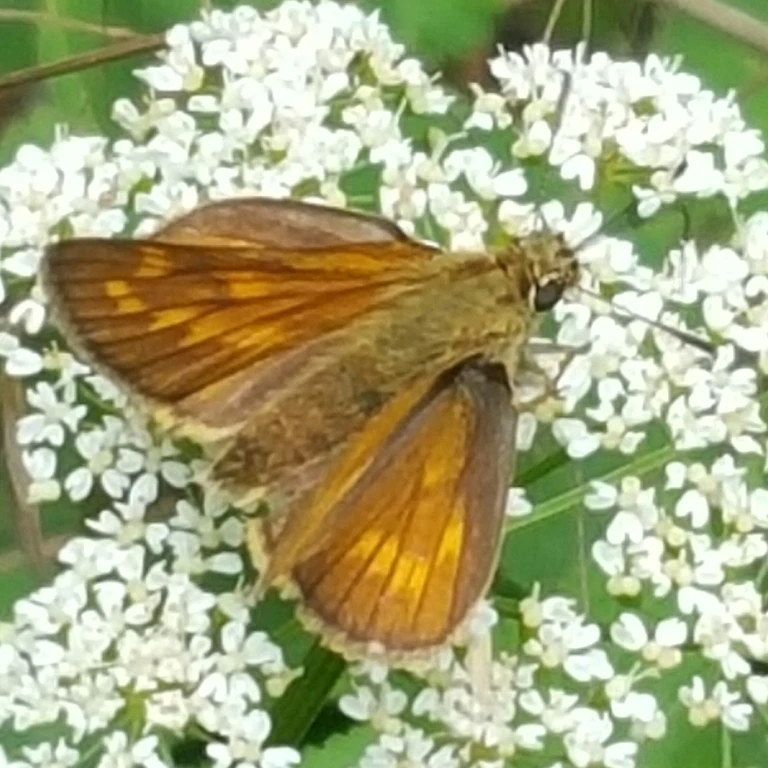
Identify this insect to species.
Ochlodes sylvanus (also Ochlodes venata)
